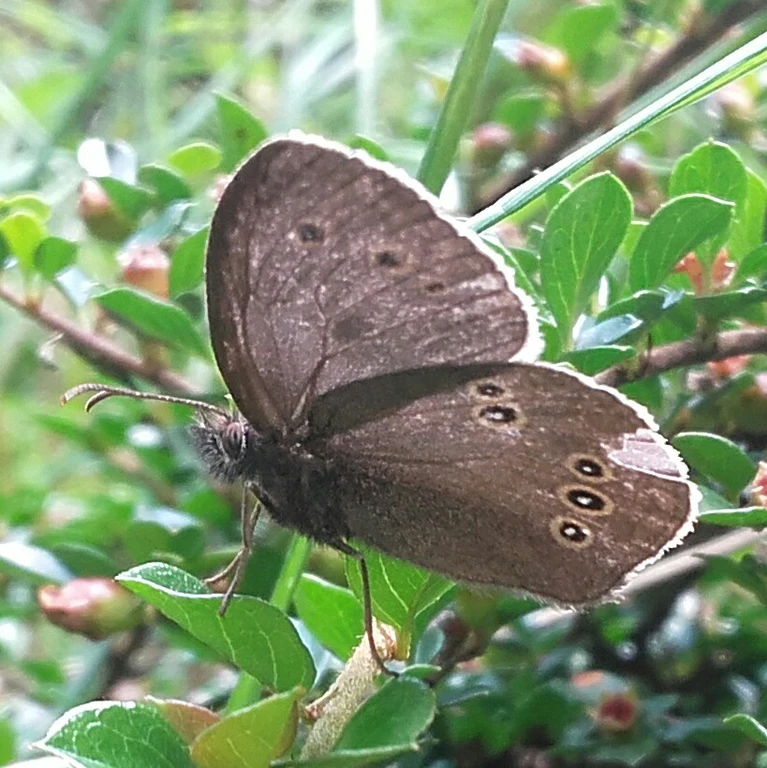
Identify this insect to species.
Aphantopus hyperantus
